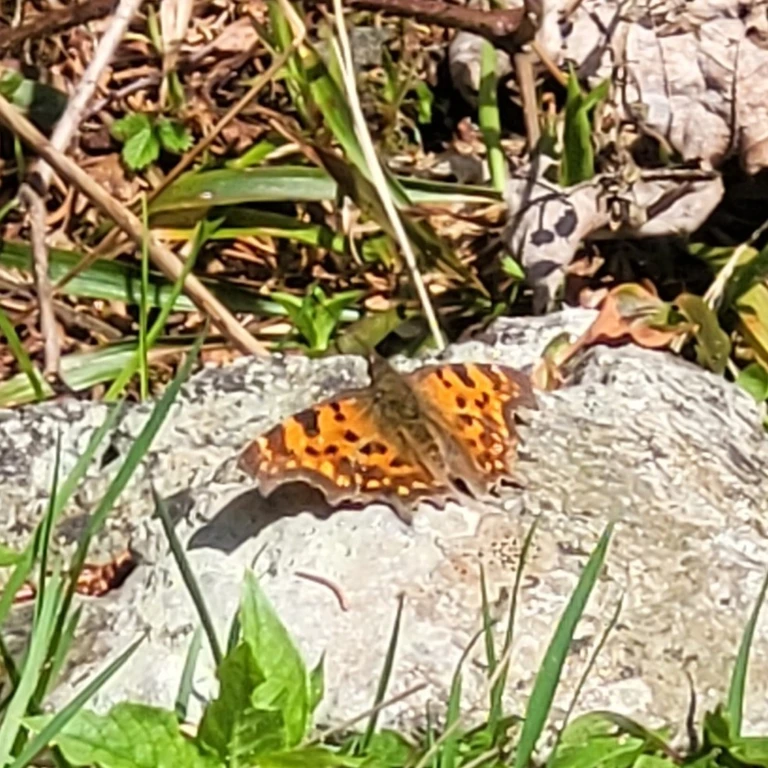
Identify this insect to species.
Polygonia c-album
